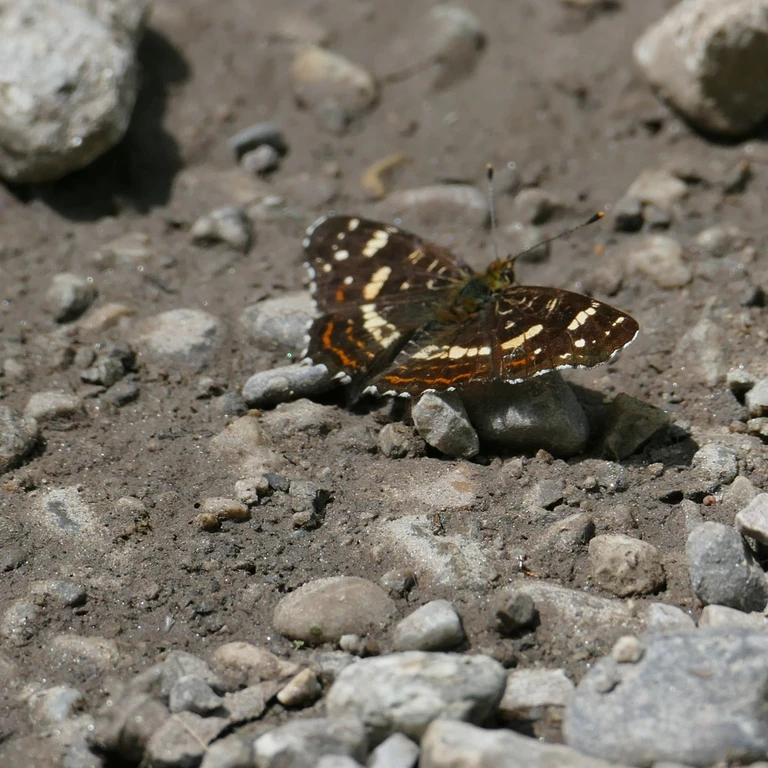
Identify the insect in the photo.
Araschnia levana
